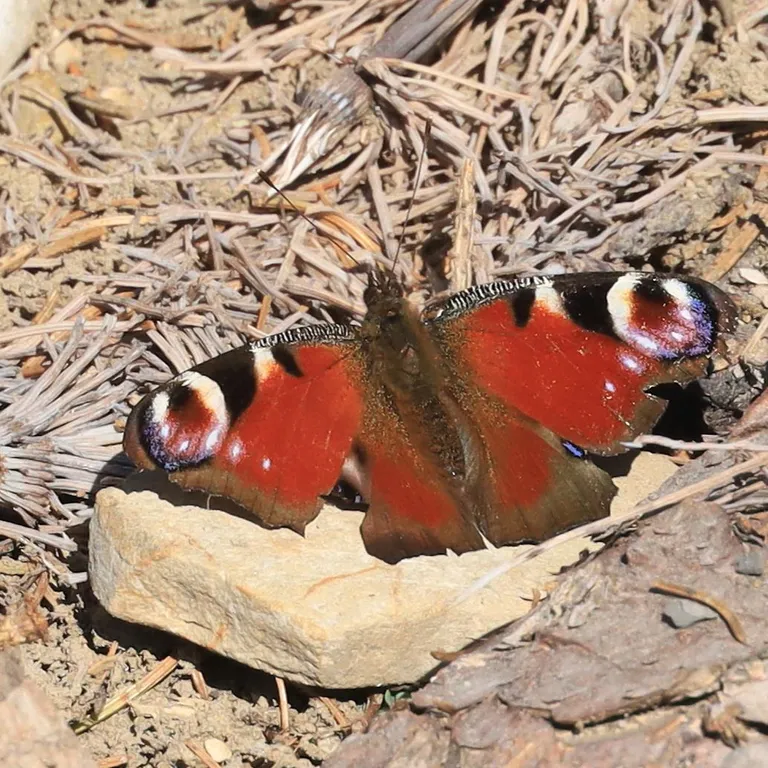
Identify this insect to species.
Aglais io
